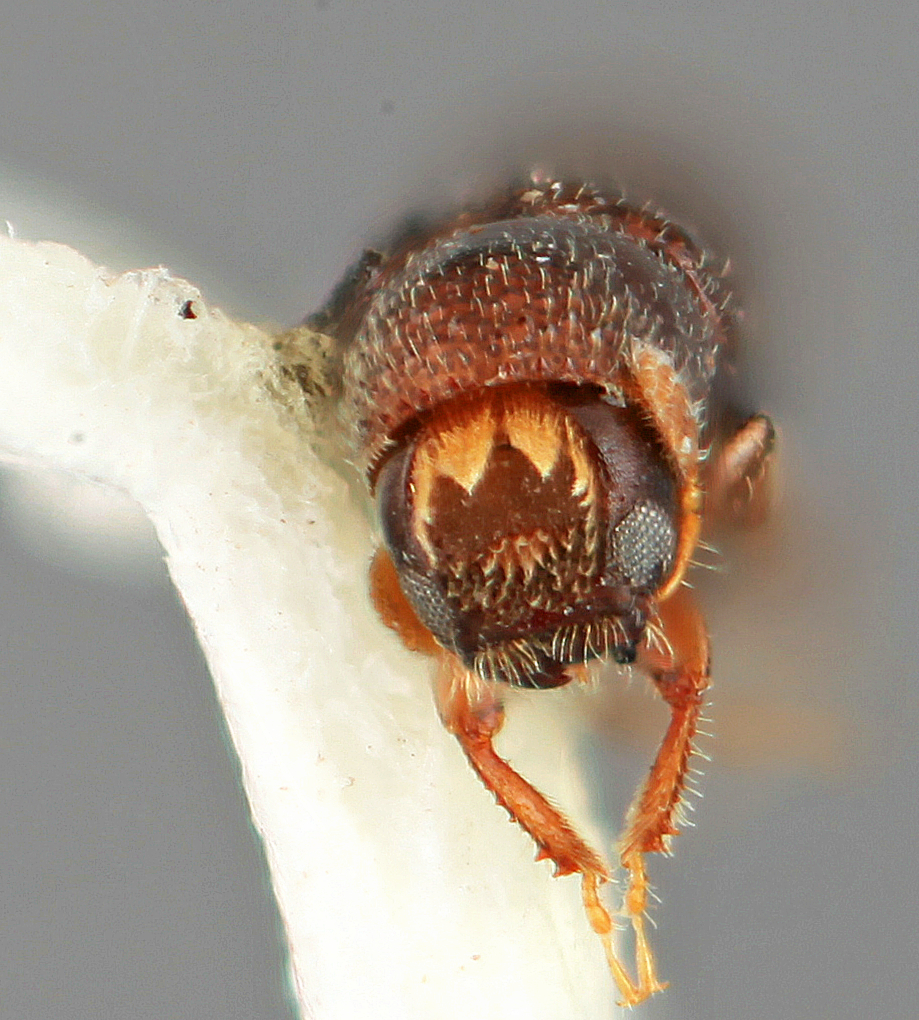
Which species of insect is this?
Gnathophthorus rallus
